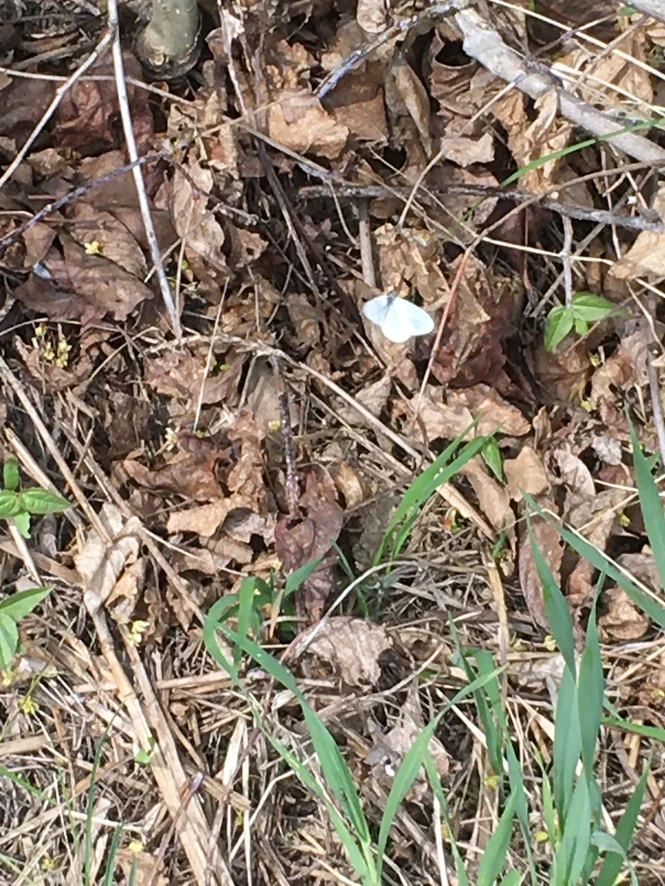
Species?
Leptidea sinapis/juvernica
